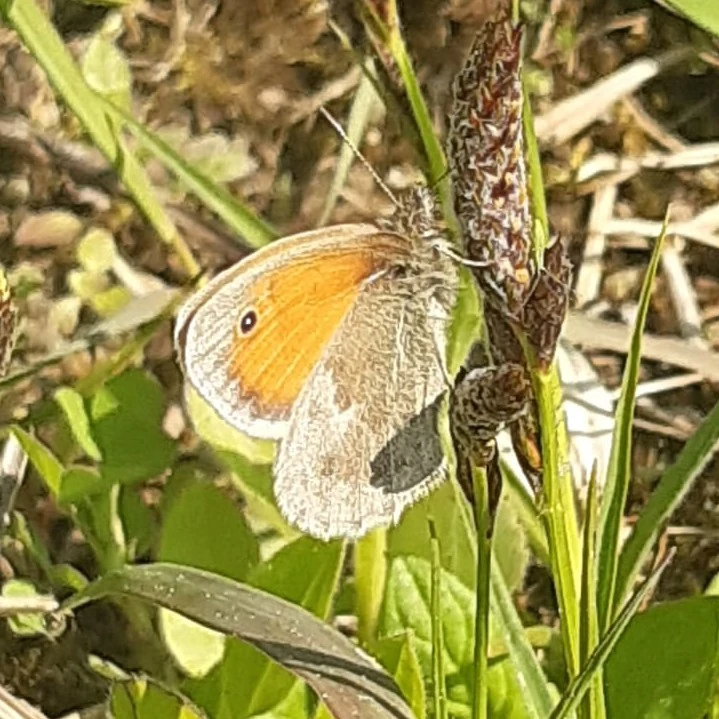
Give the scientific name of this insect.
Coenonympha pamphilus
